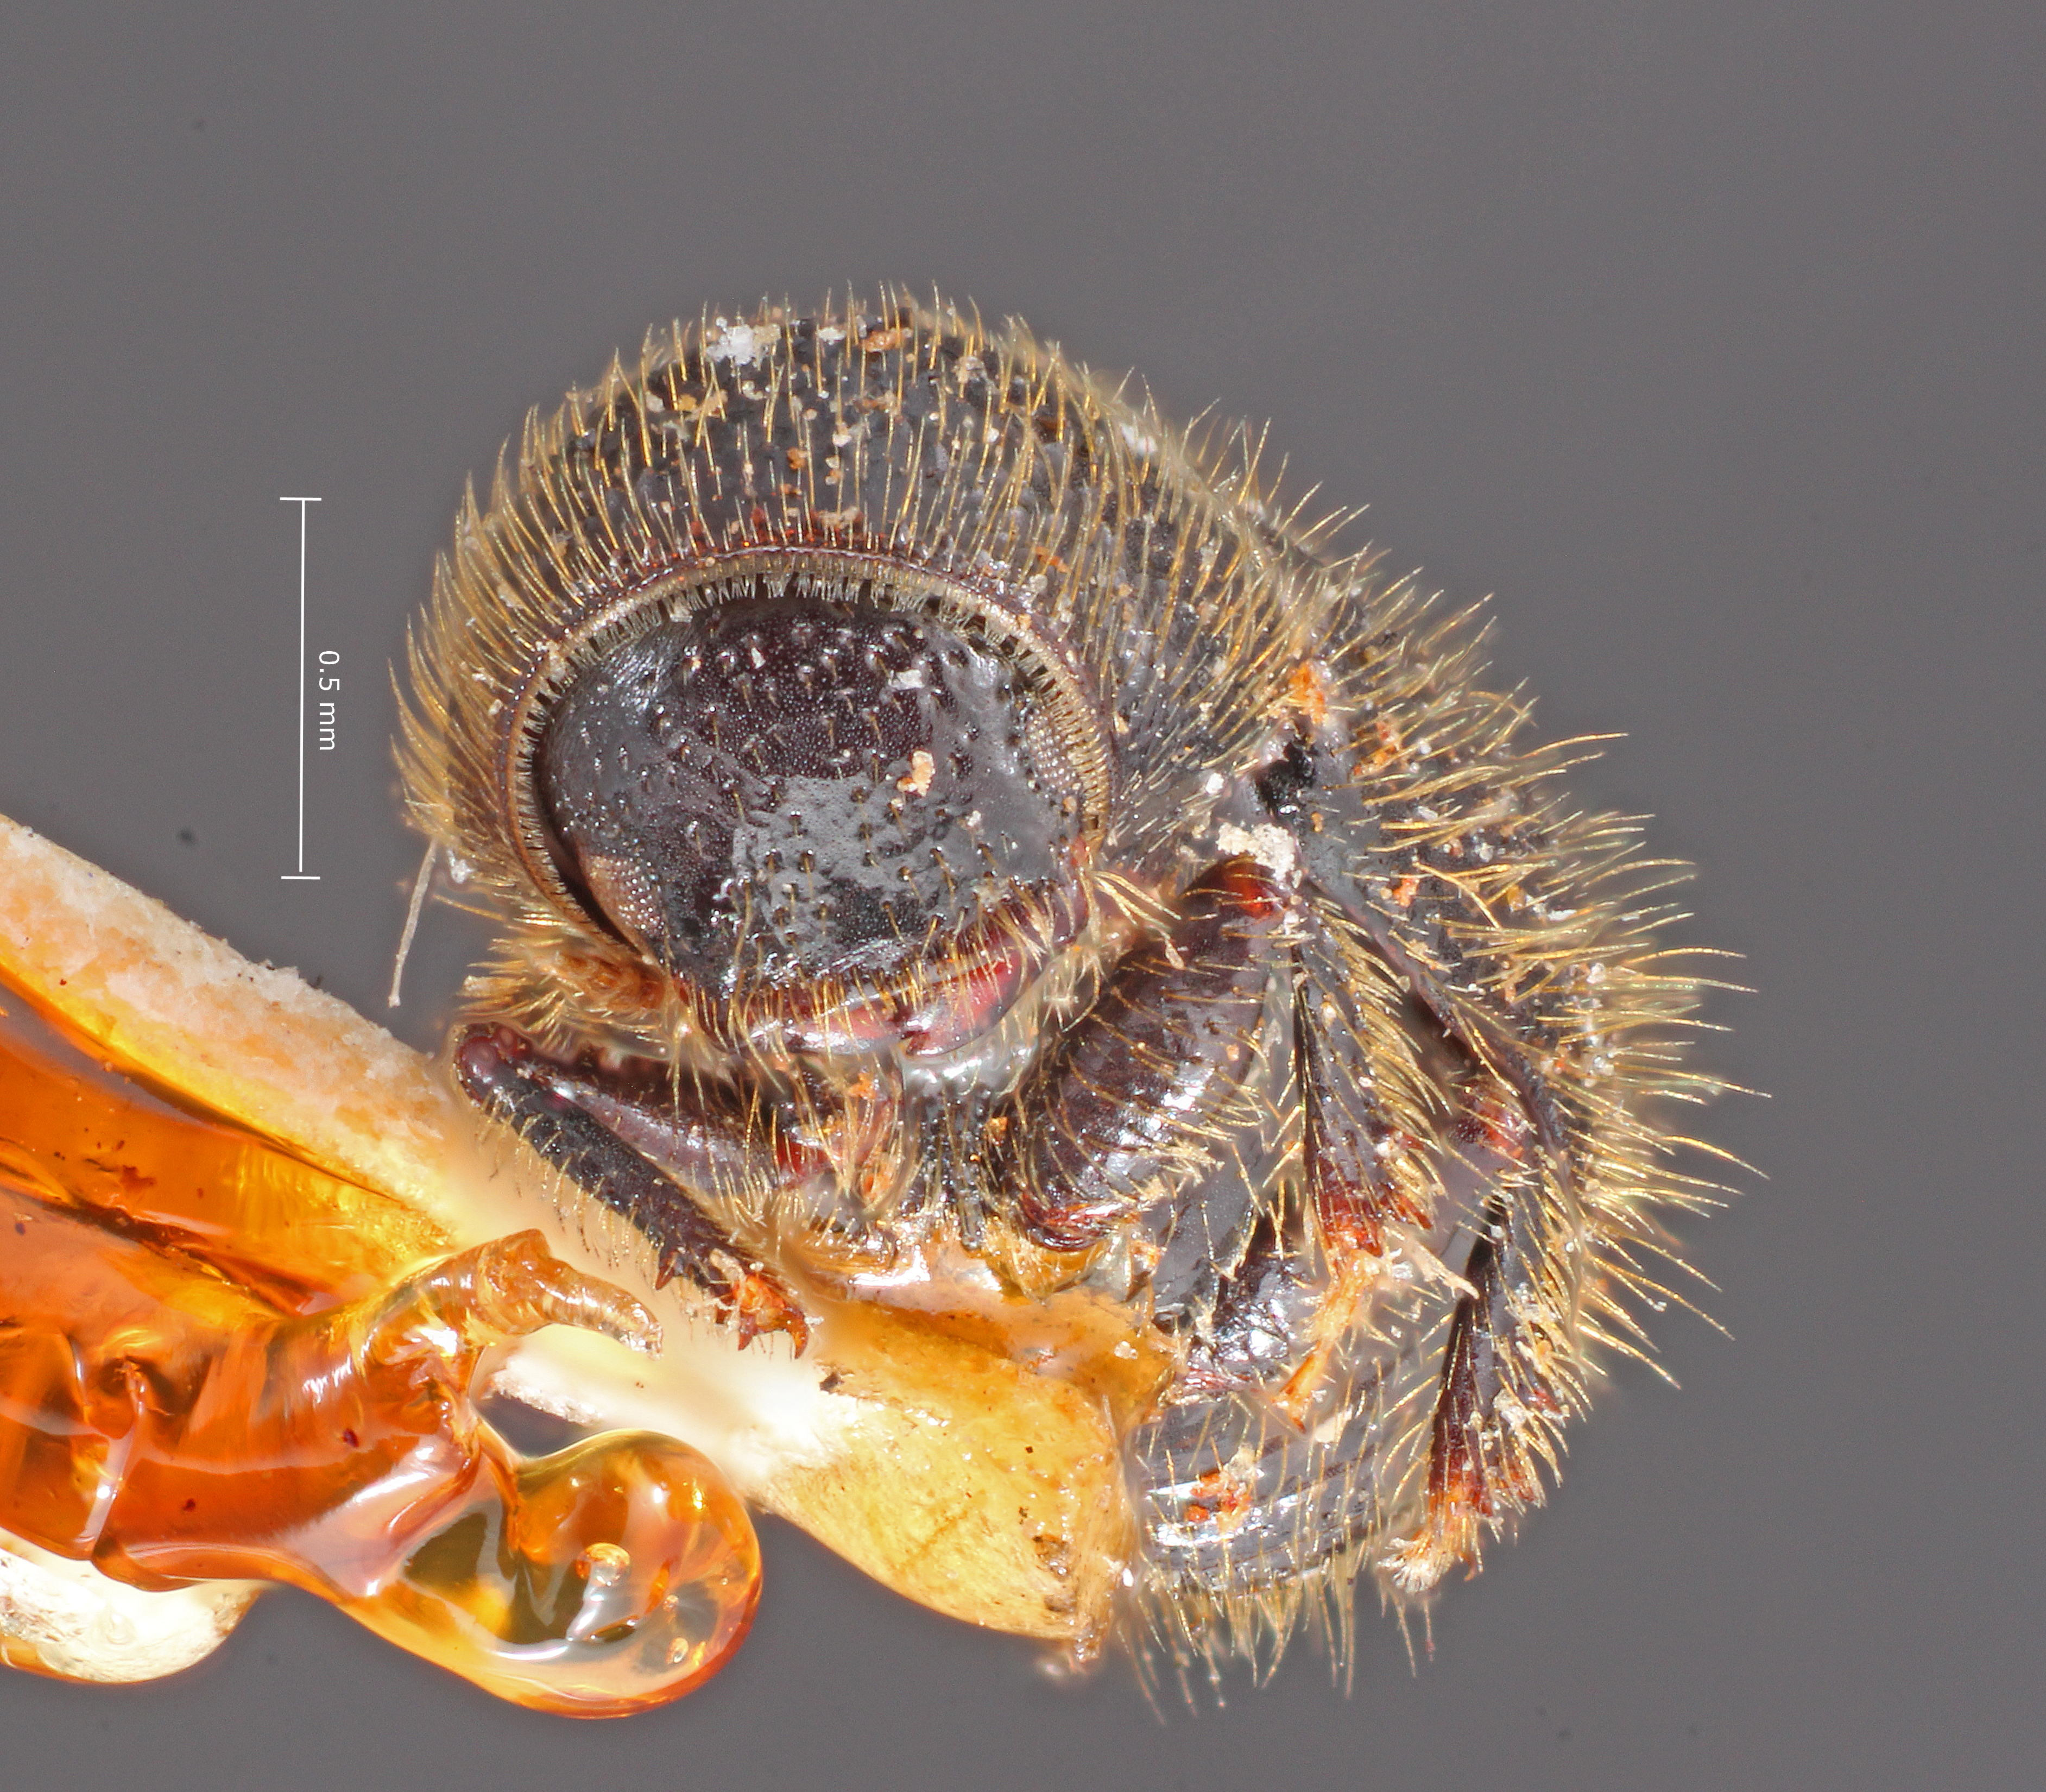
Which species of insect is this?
Conophthorus contortae
